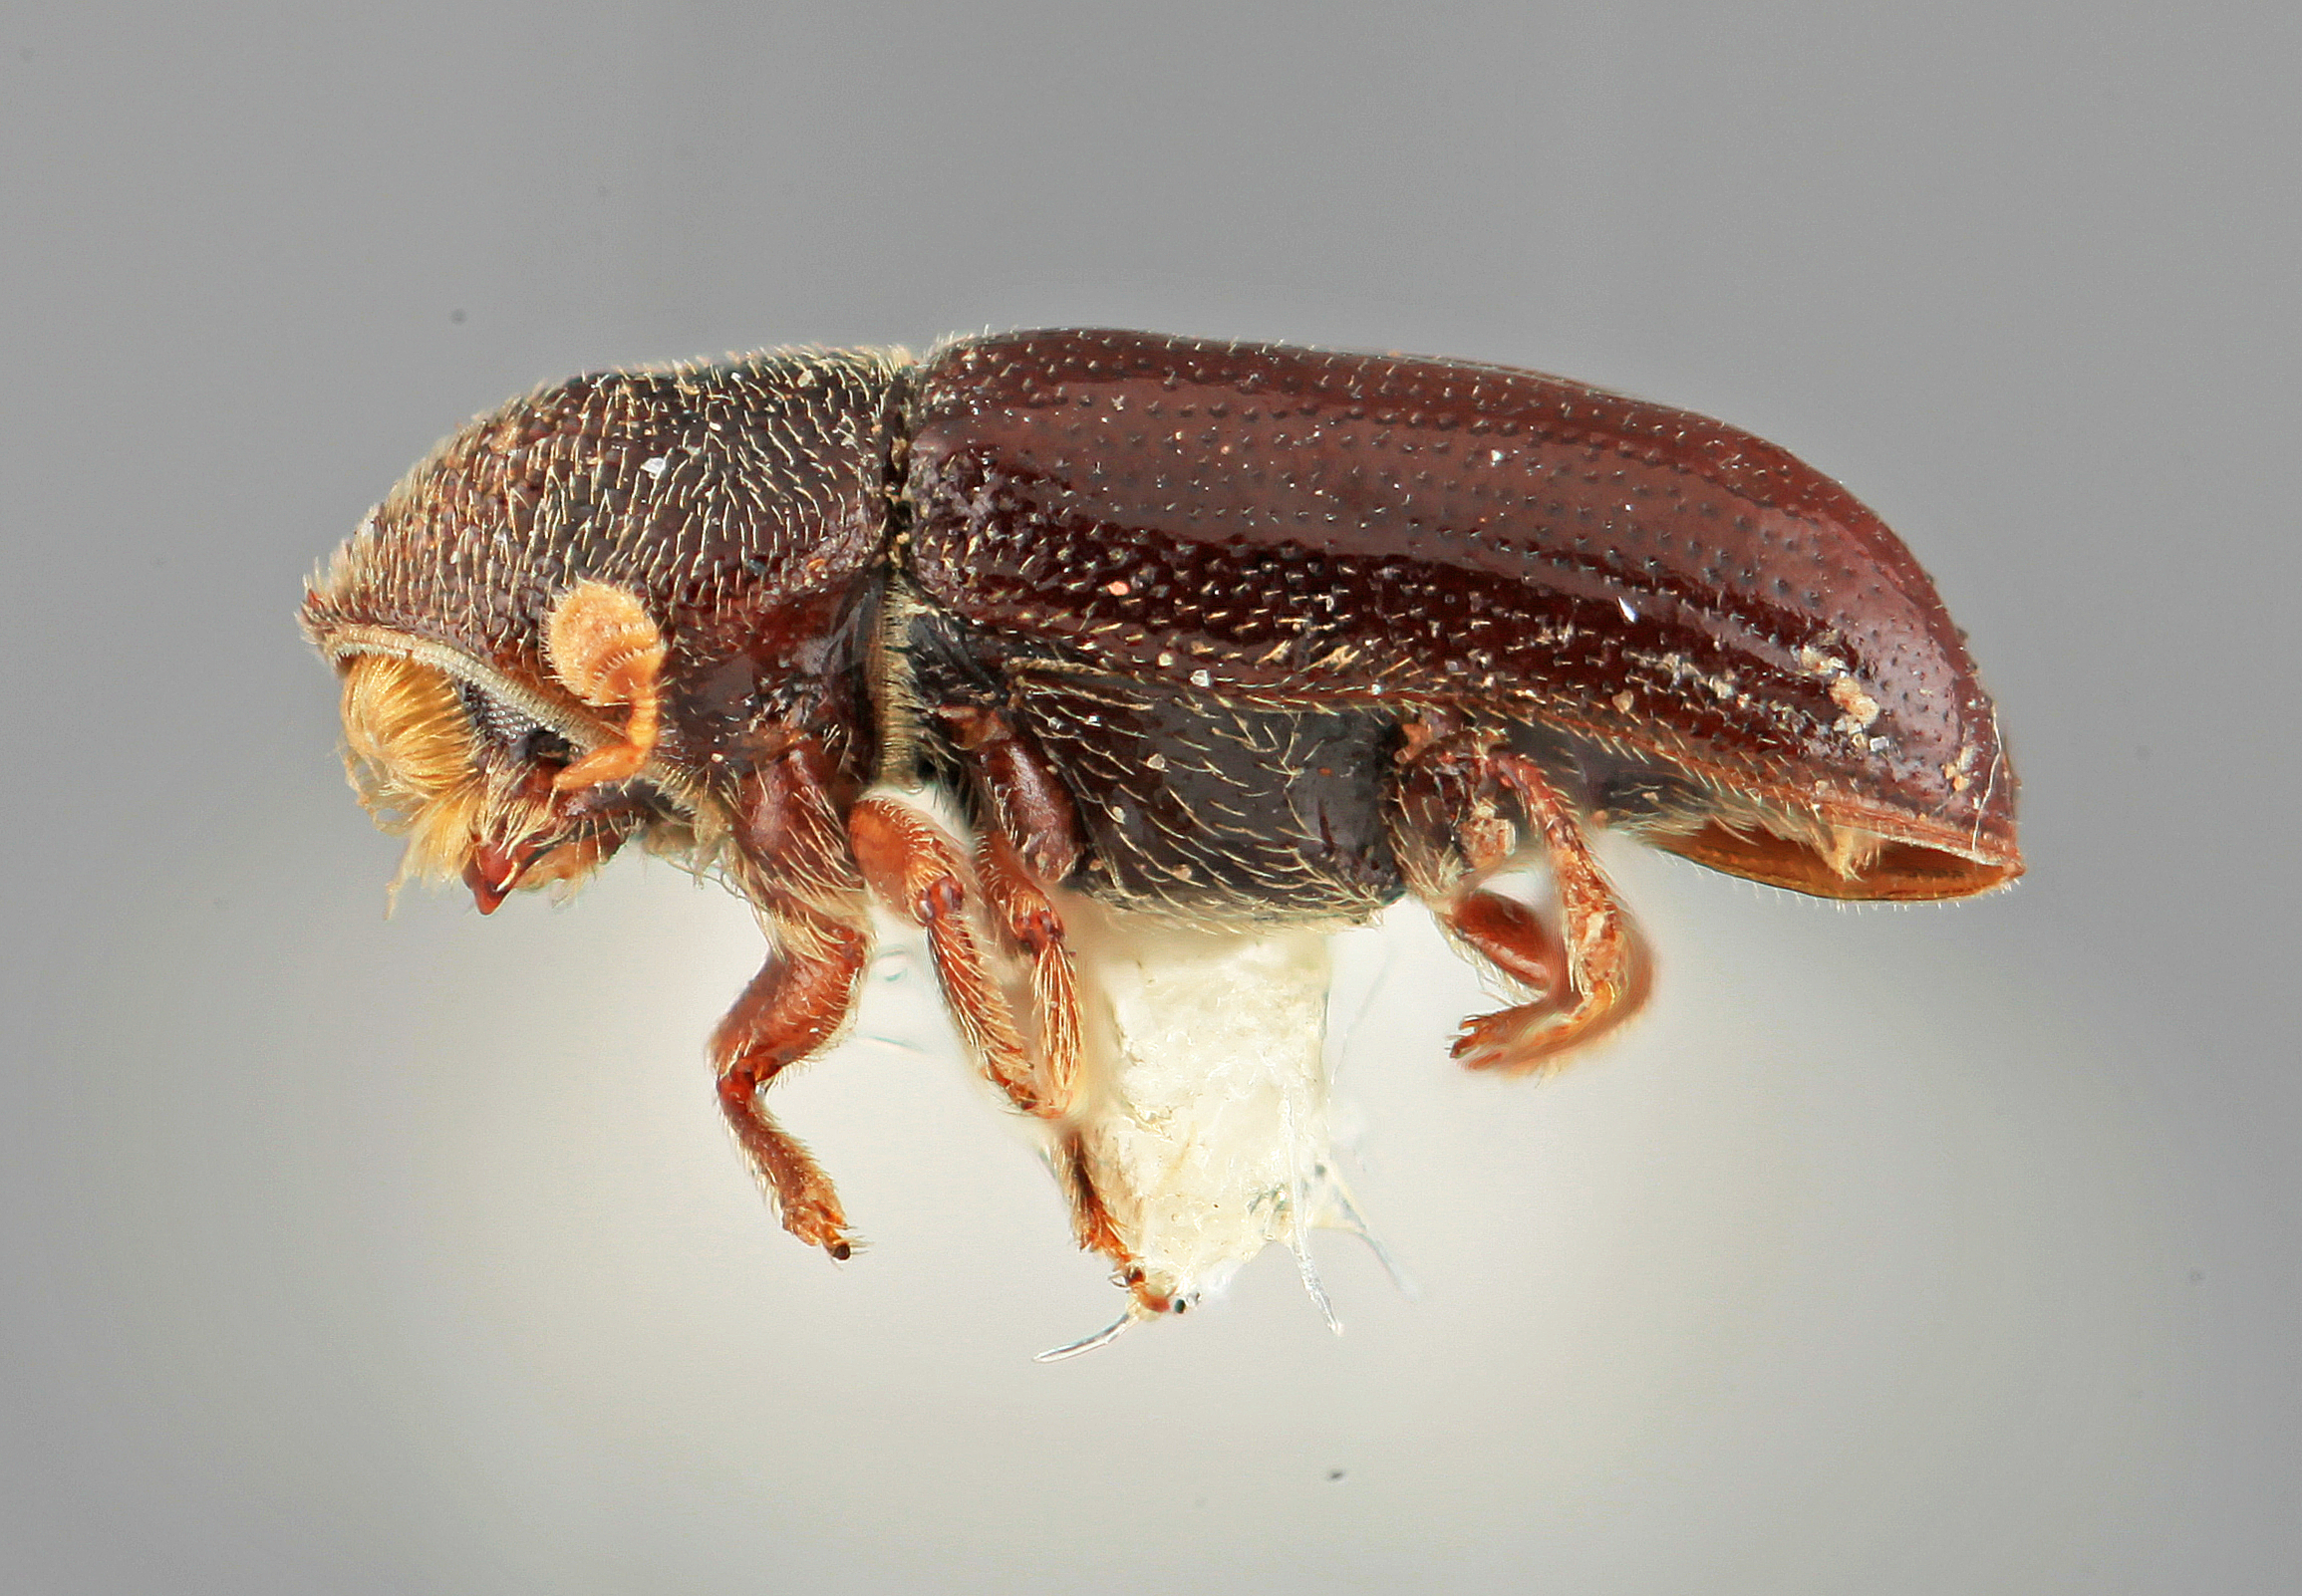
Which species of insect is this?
Pityophthorus toralis
